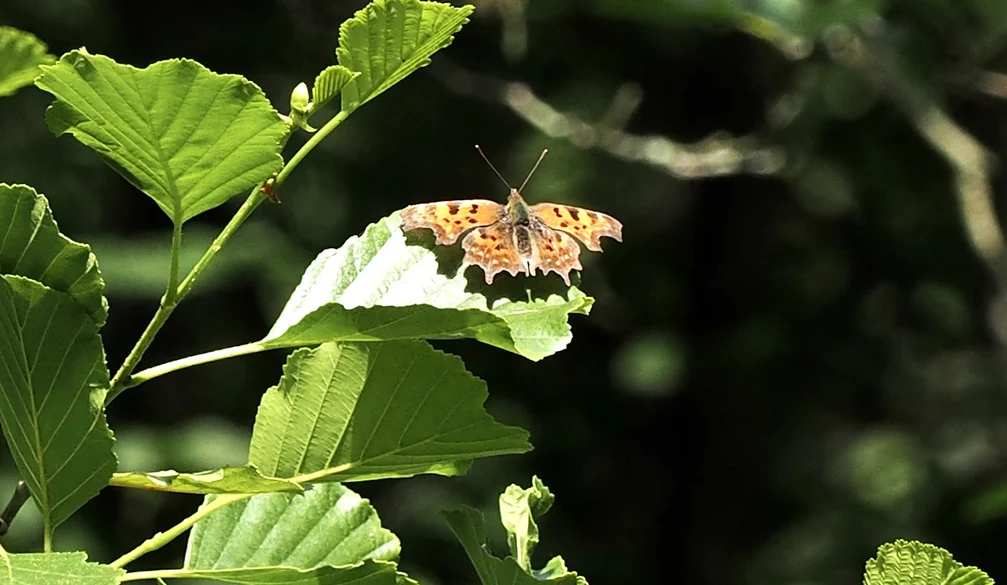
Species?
Polygonia c-album
